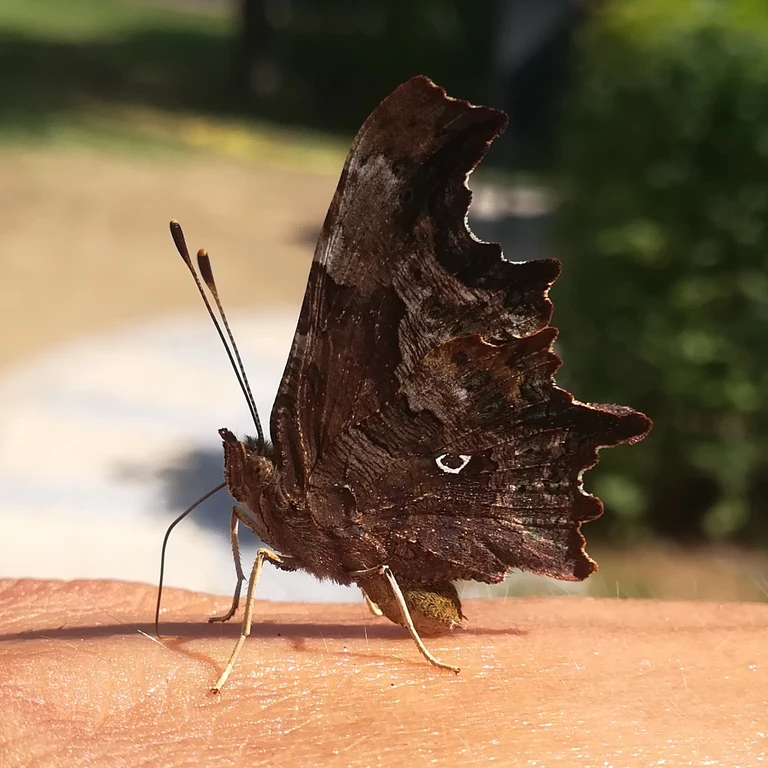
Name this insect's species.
Polygonia c-album
